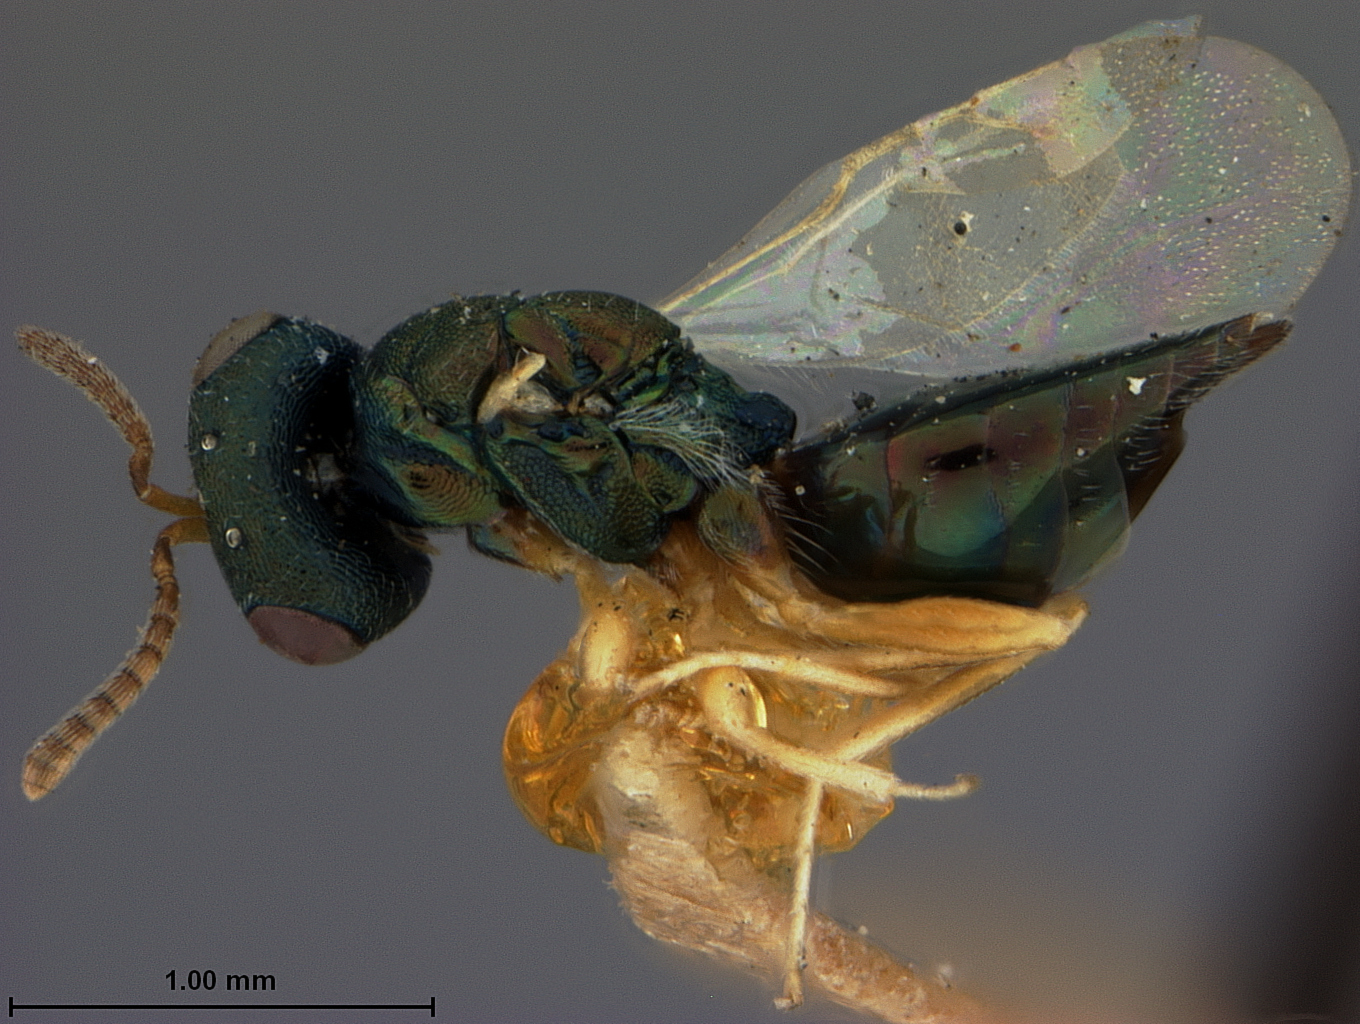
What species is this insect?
Polyscelis websteri
